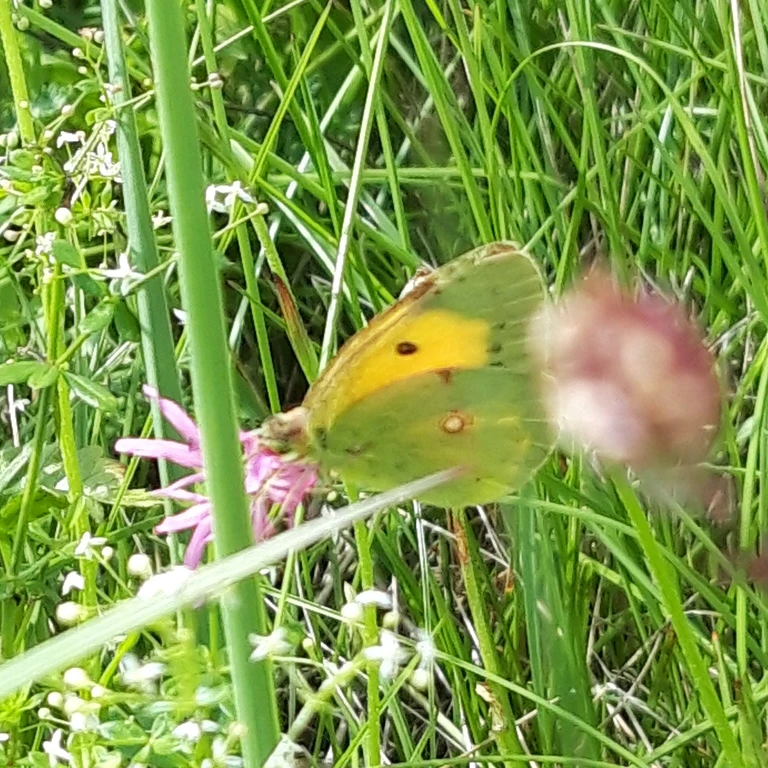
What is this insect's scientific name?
Colias croceus
